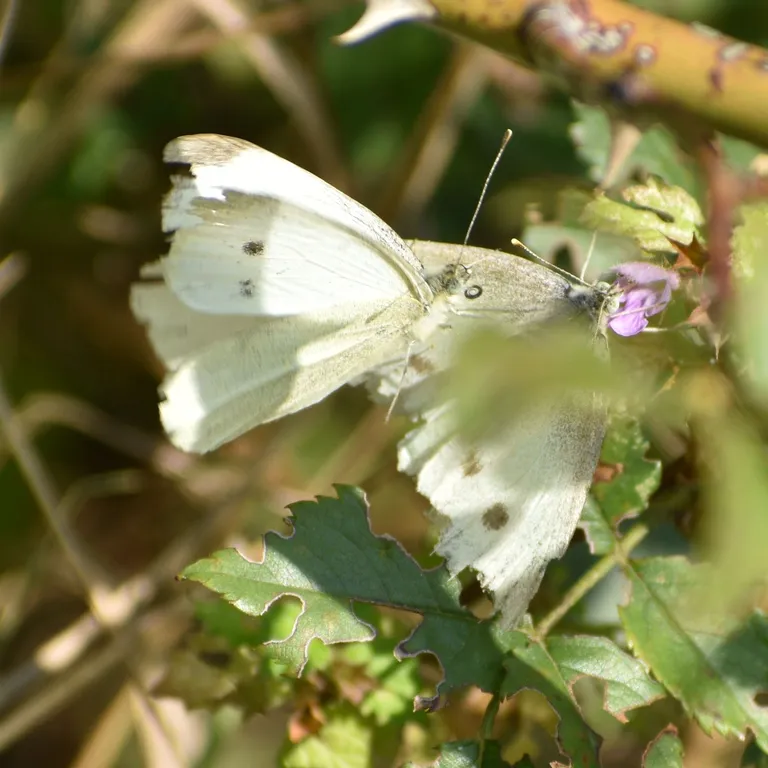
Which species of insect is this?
Pieris rapae
